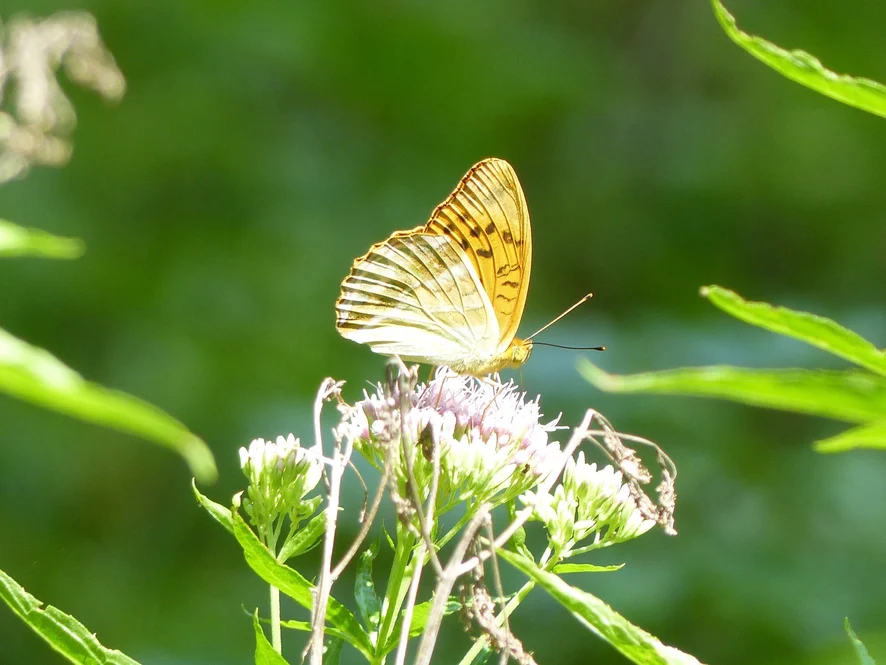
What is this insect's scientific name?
Argynnis paphia
